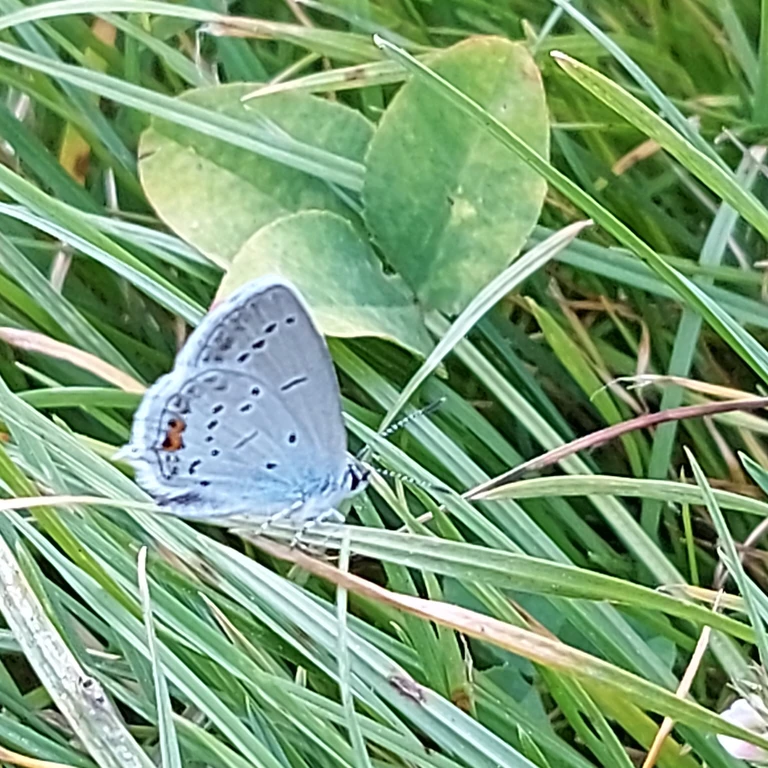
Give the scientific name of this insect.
Cupido argiades (also Elkalyce argiades)
